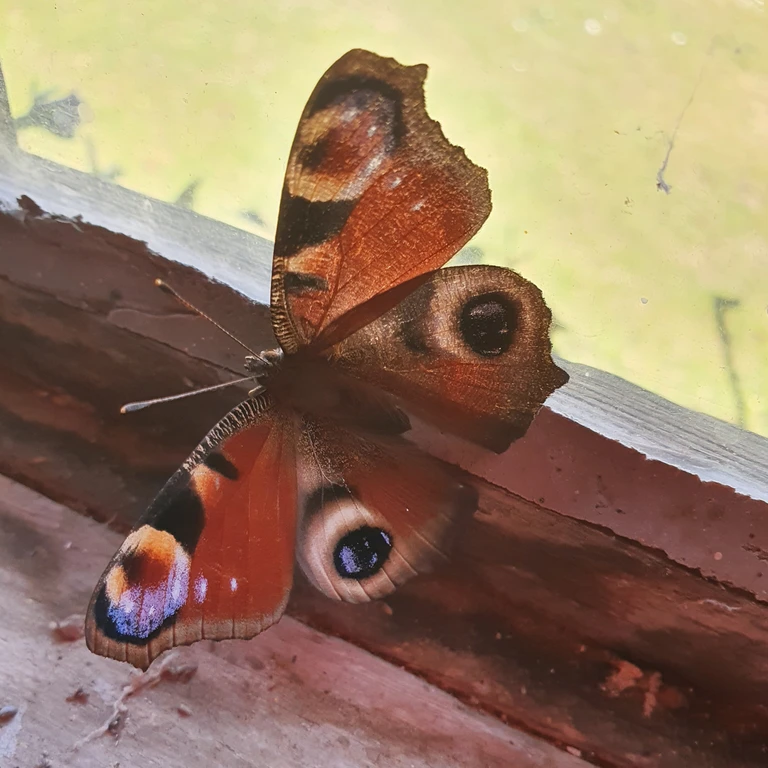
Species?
Aglais io
